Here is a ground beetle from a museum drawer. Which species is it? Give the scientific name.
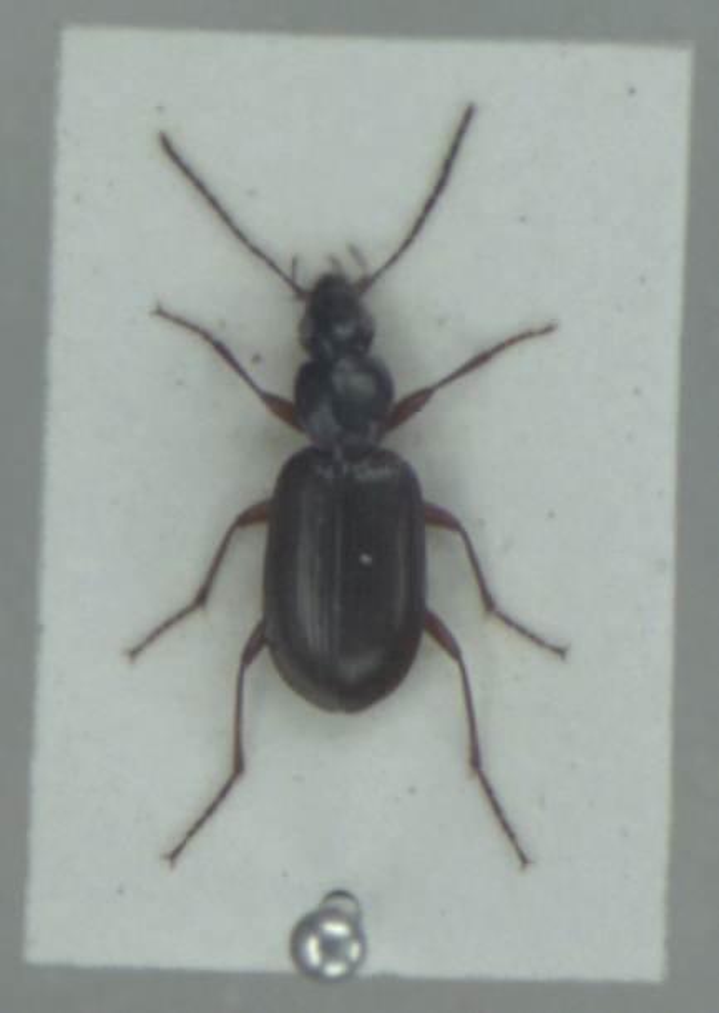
Agonum thoreyi
